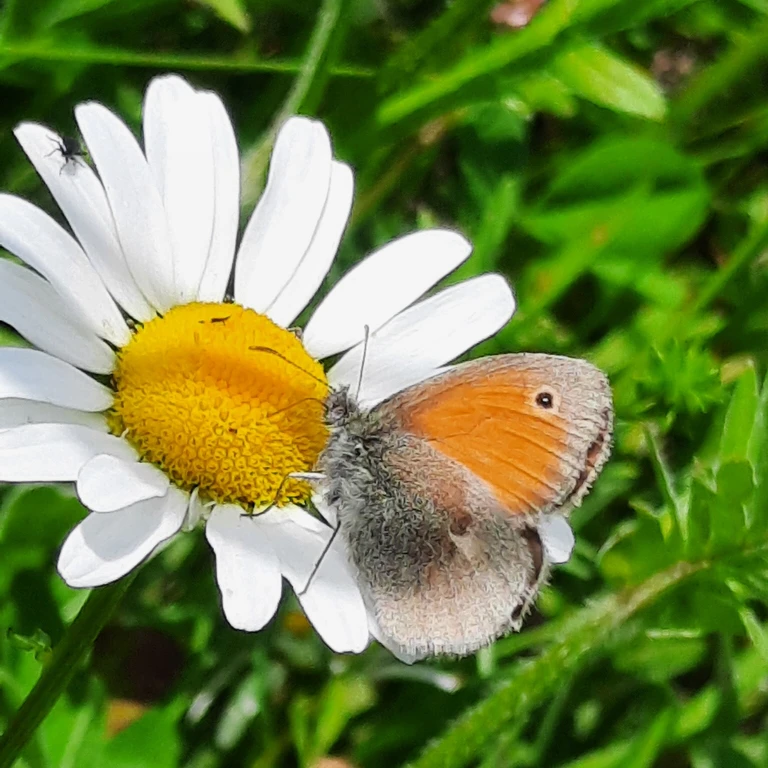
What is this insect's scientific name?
Coenonympha pamphilus
